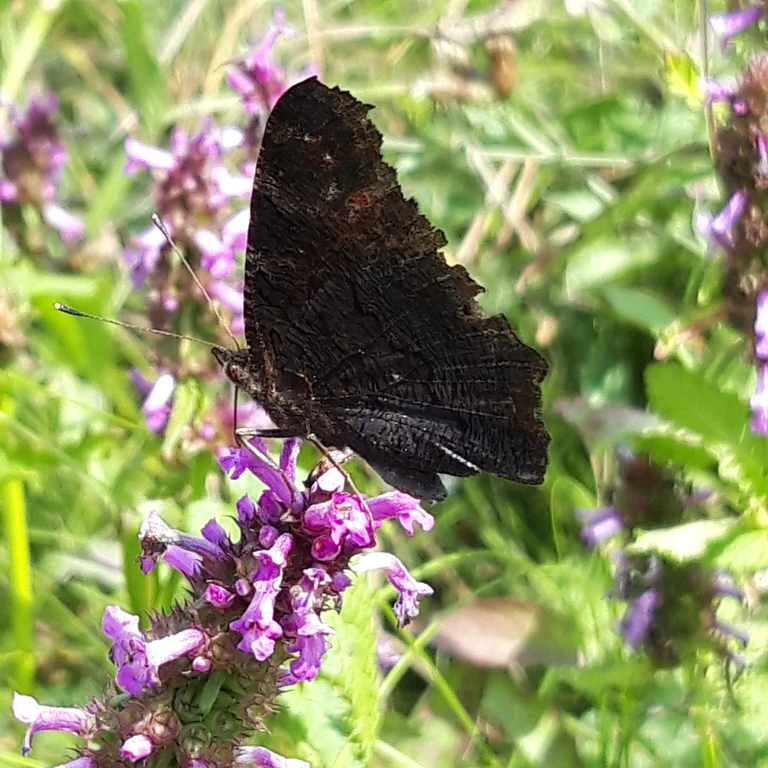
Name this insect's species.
Aglais io
